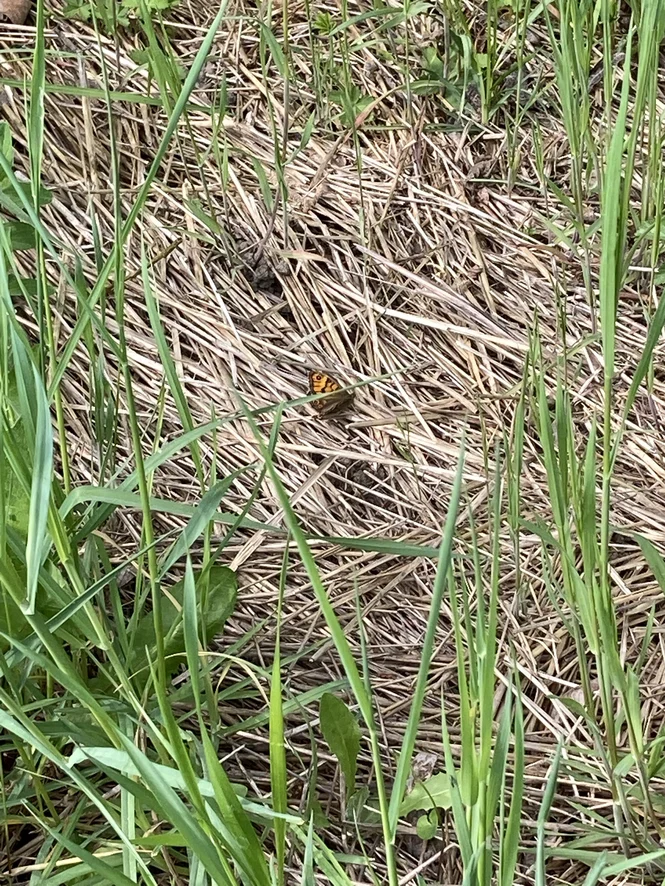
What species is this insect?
Lasiommata megera (also Pararge megera)
